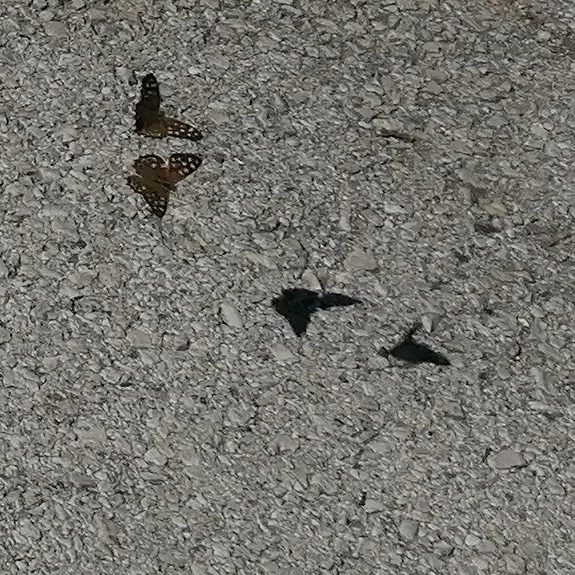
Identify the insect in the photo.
Pararge aegeria
